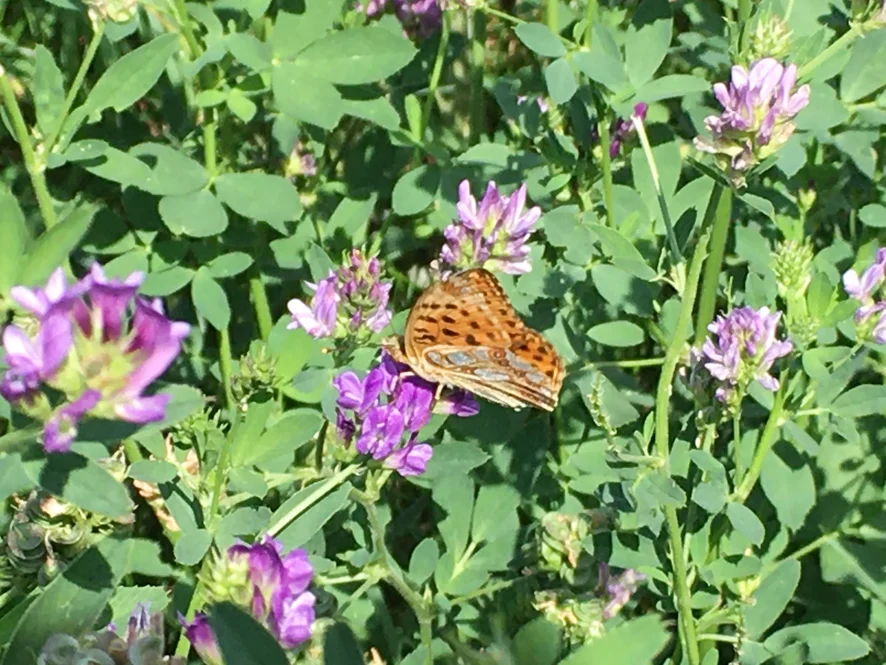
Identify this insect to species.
Issoria lathonia
